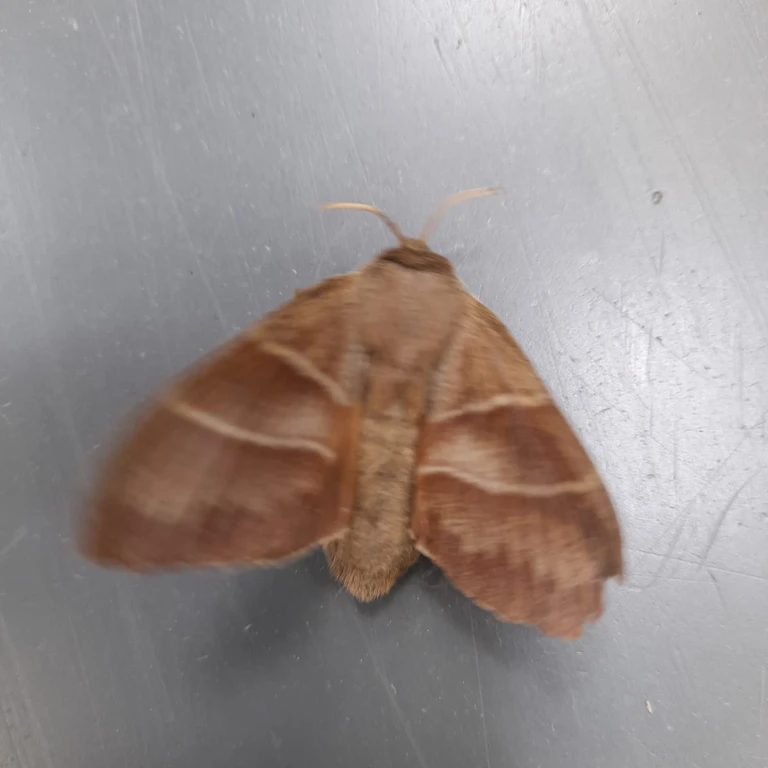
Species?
Macrothylacia rubi
